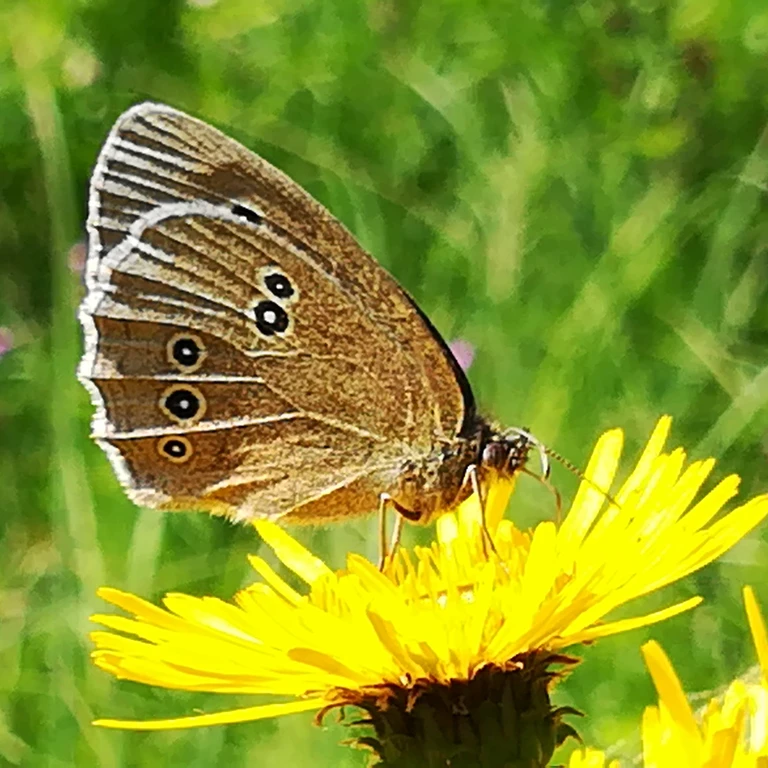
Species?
Aphantopus hyperantus
